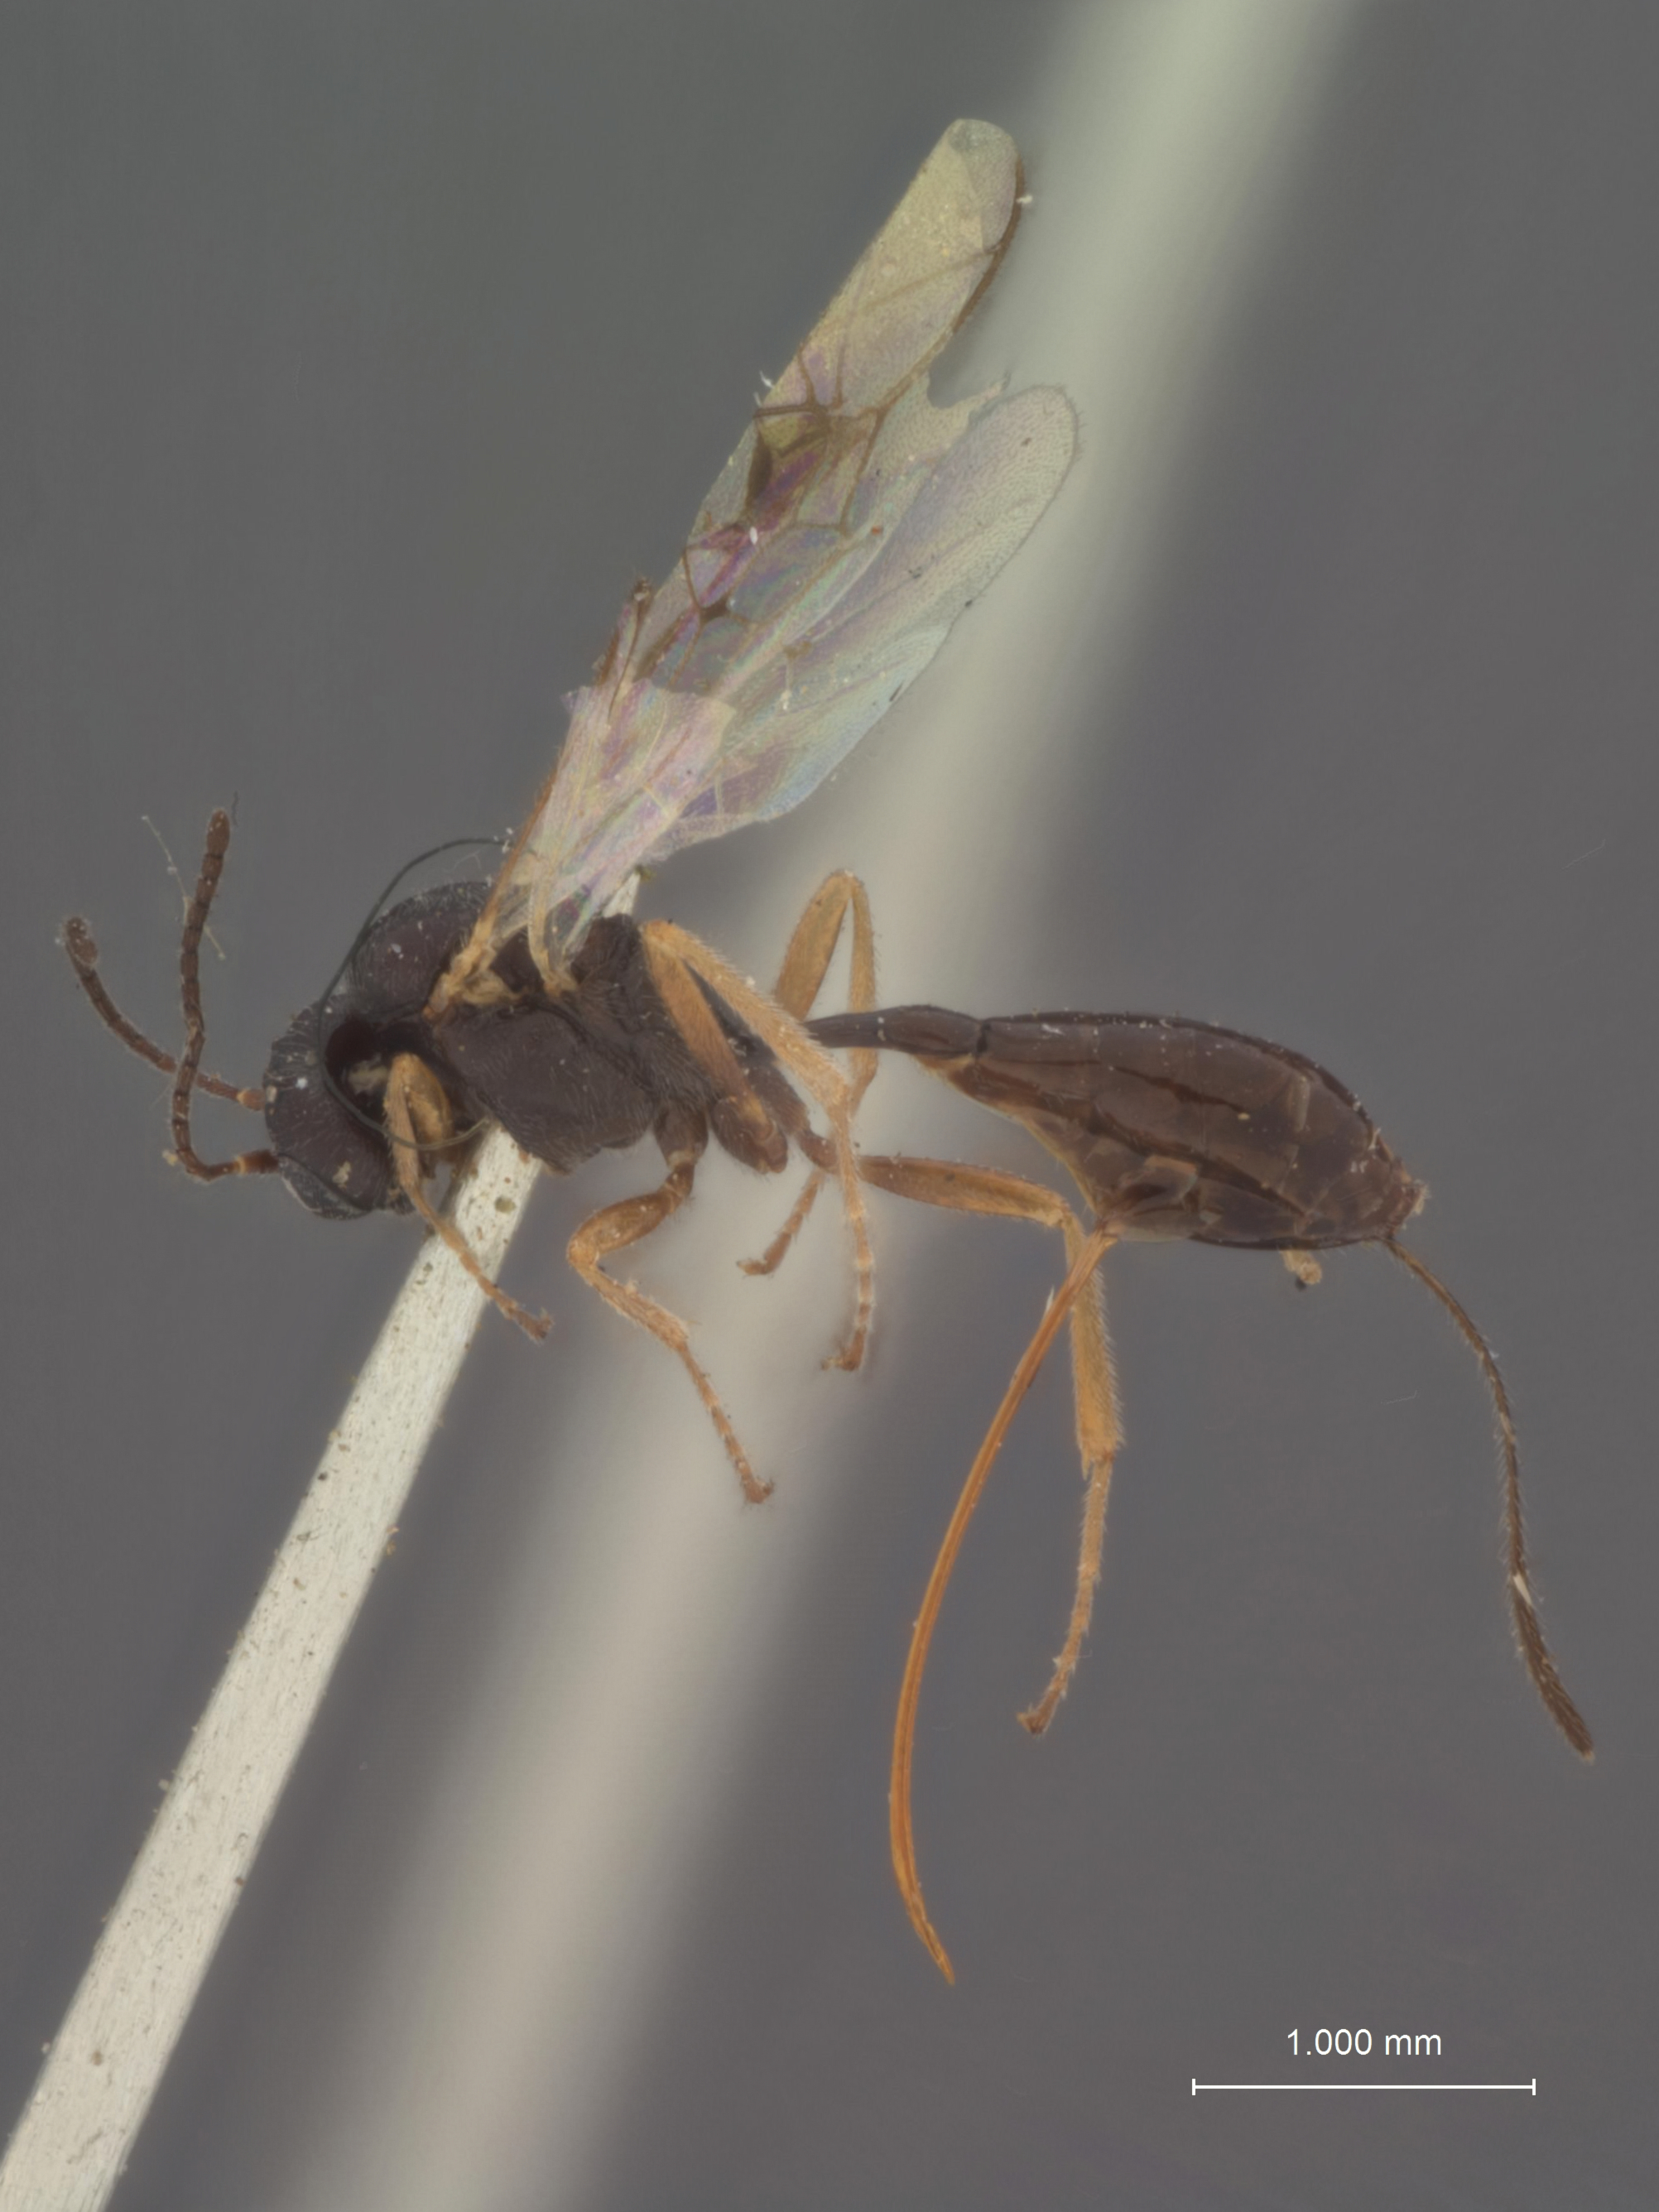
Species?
Isurgus alaskensis
